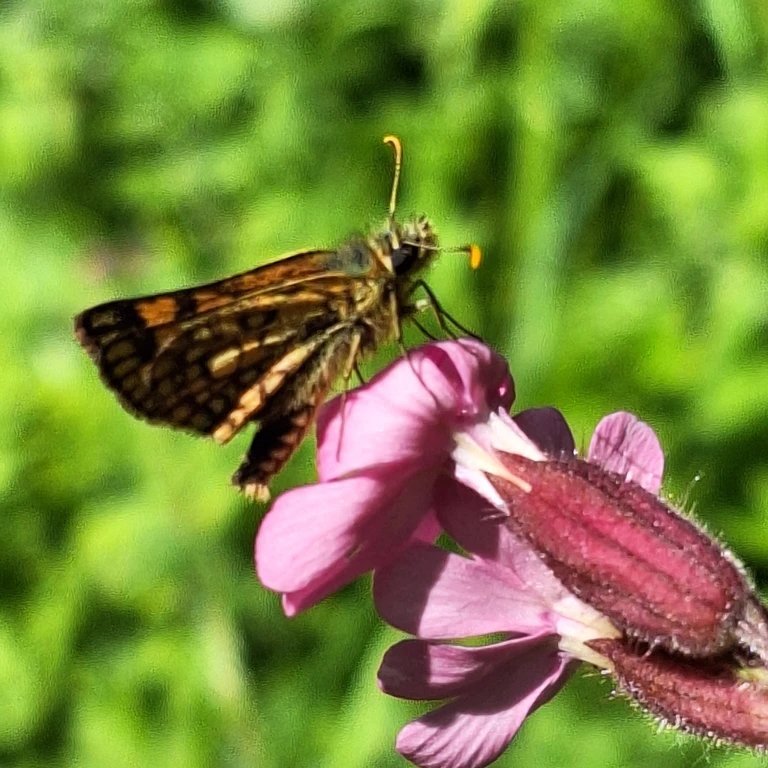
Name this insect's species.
Carterocephalus palaemon
